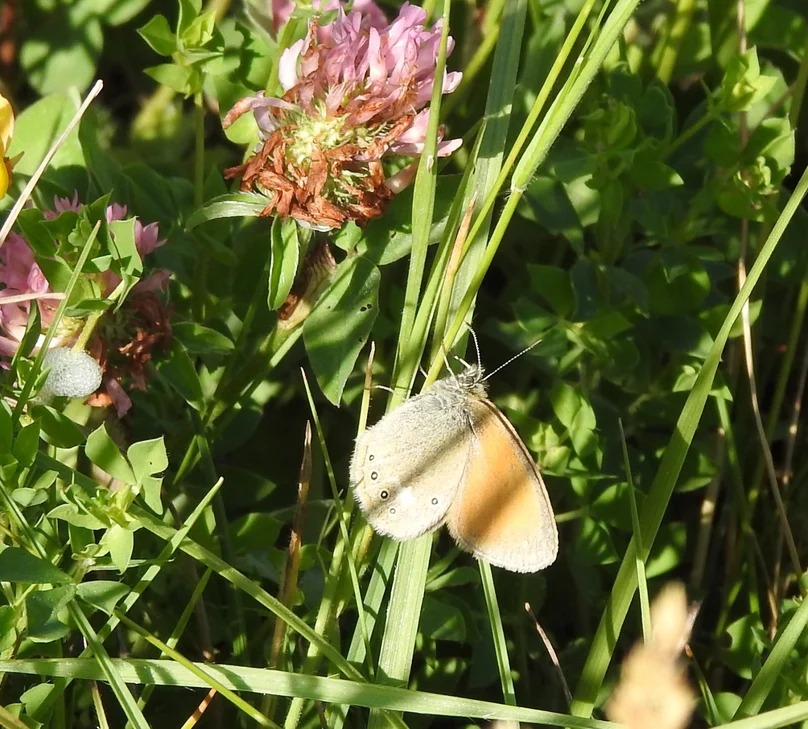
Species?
Coenonympha glycerion (also Coenonympha iphis)
